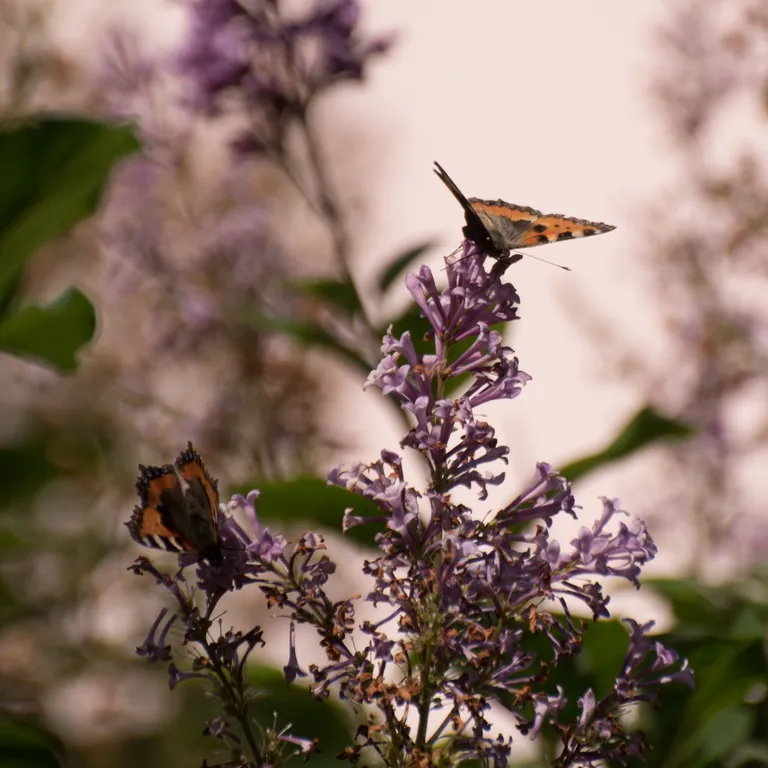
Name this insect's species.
Aglais urticae
